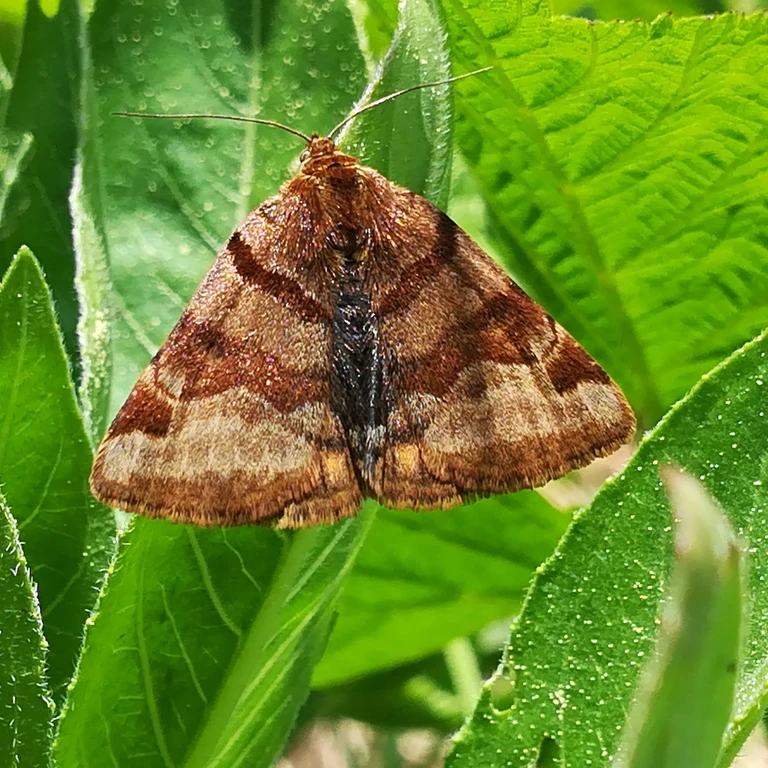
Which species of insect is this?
Euclidia glyphica
